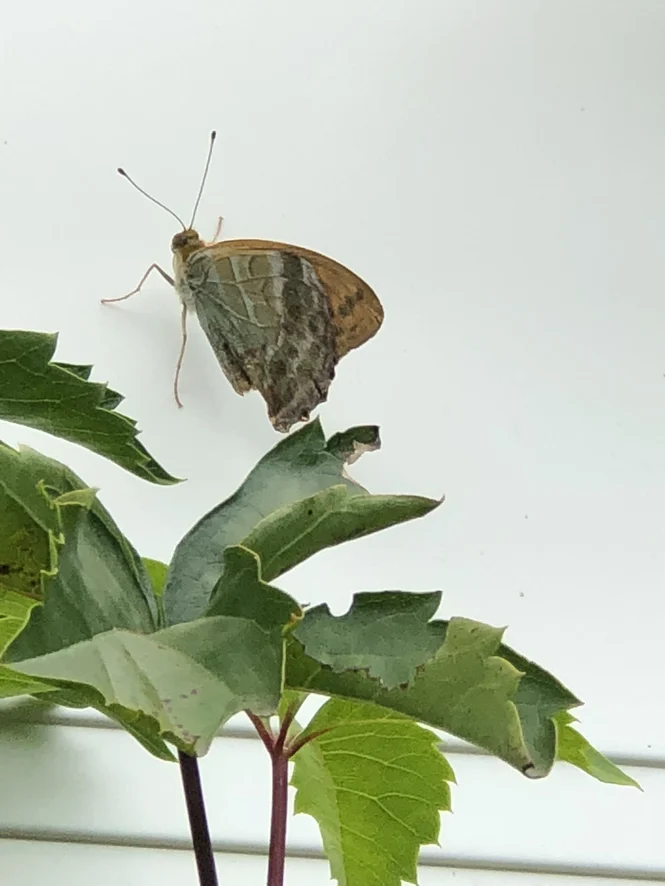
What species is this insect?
Argynnis paphia
